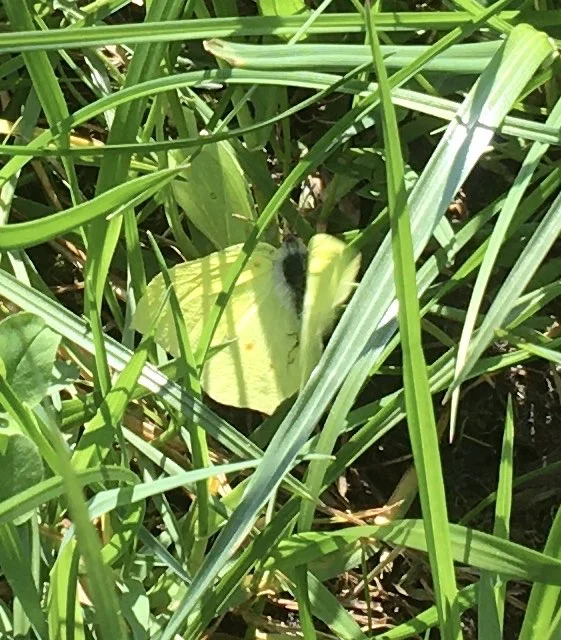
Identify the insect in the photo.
Gonepteryx rhamni
